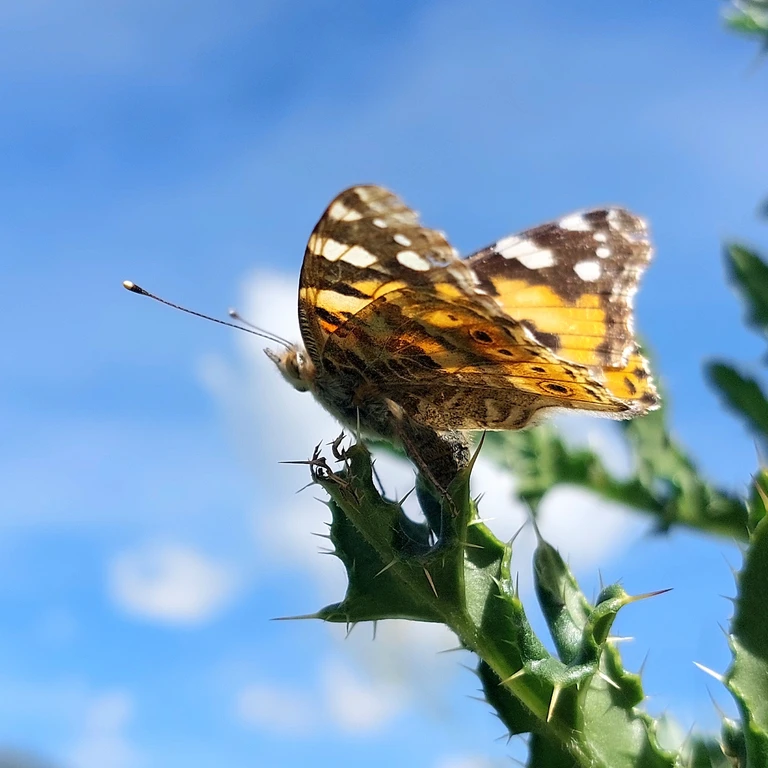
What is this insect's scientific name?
Vanessa cardui
